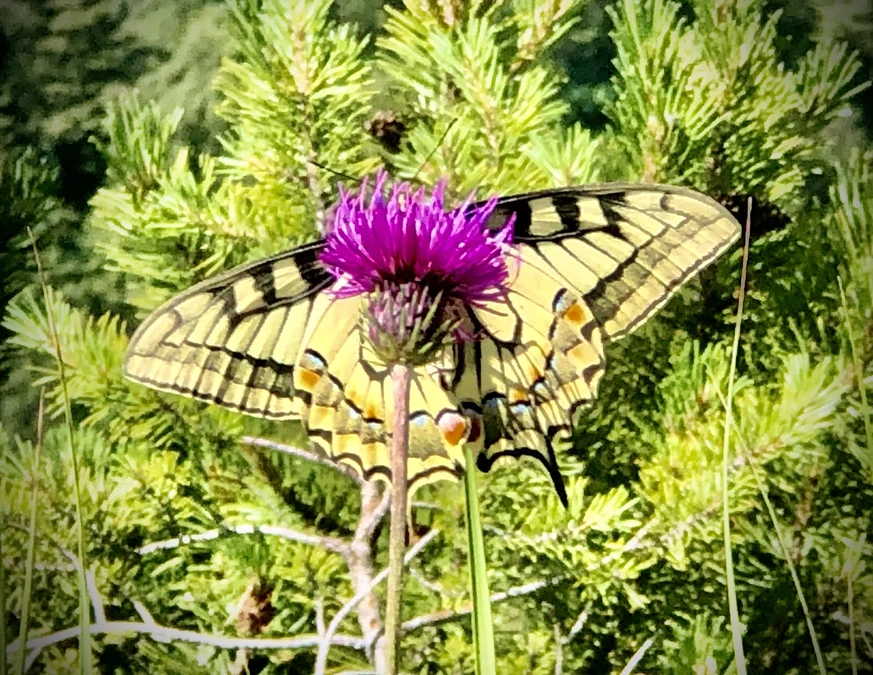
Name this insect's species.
Papilio machaon
